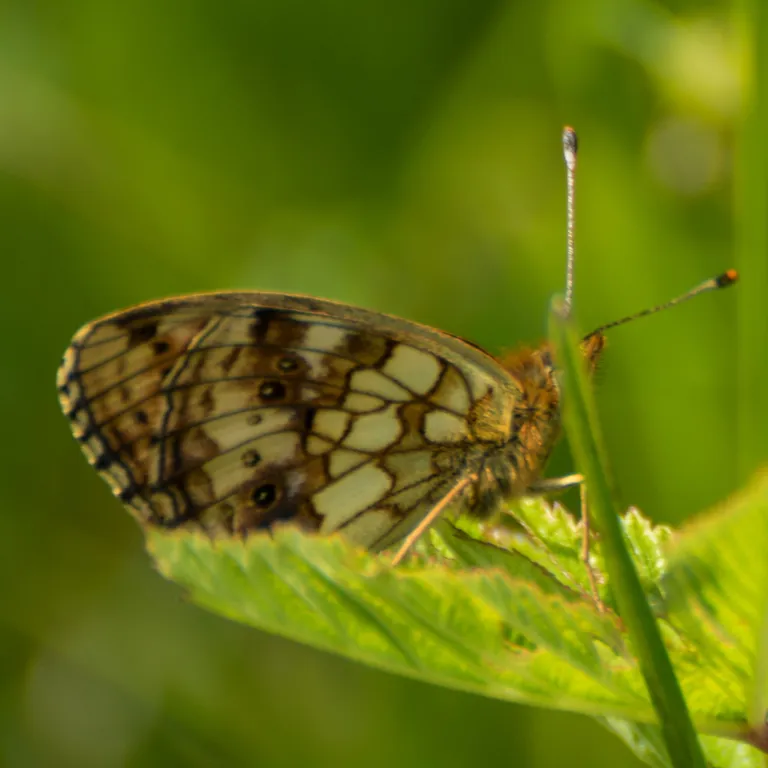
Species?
Brenthis ino
